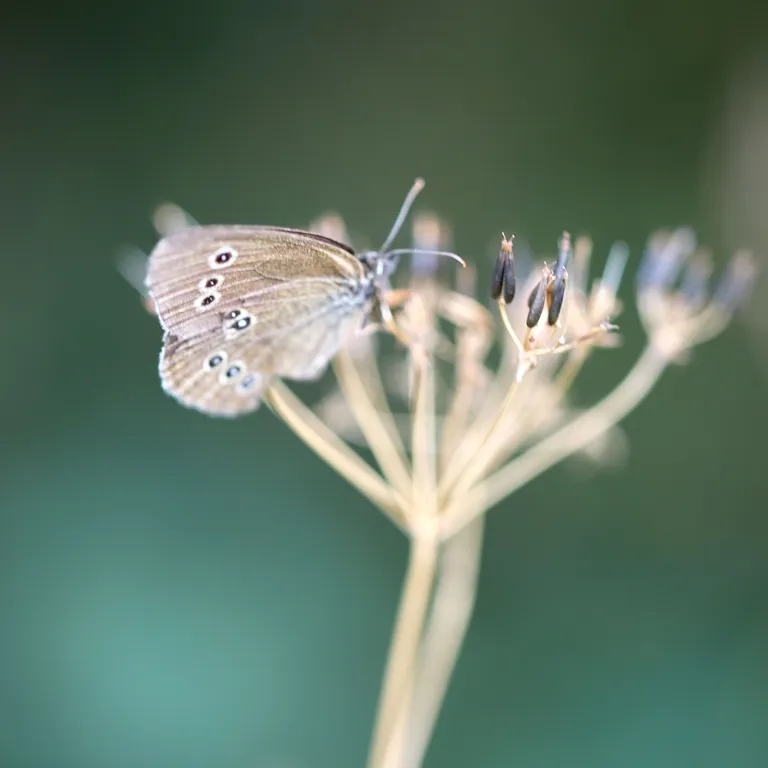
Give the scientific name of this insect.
Aphantopus hyperantus
